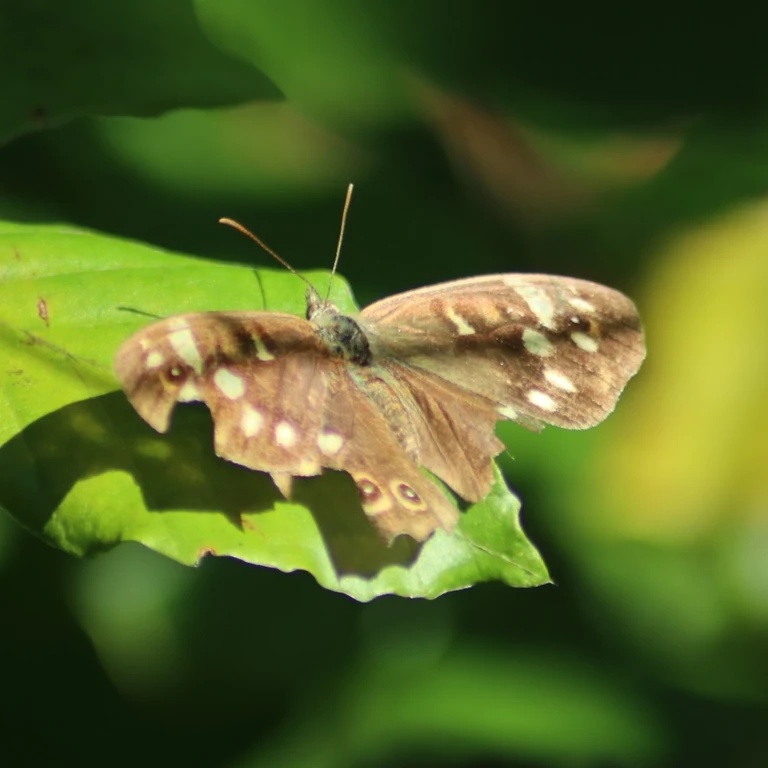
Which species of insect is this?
Pararge aegeria
